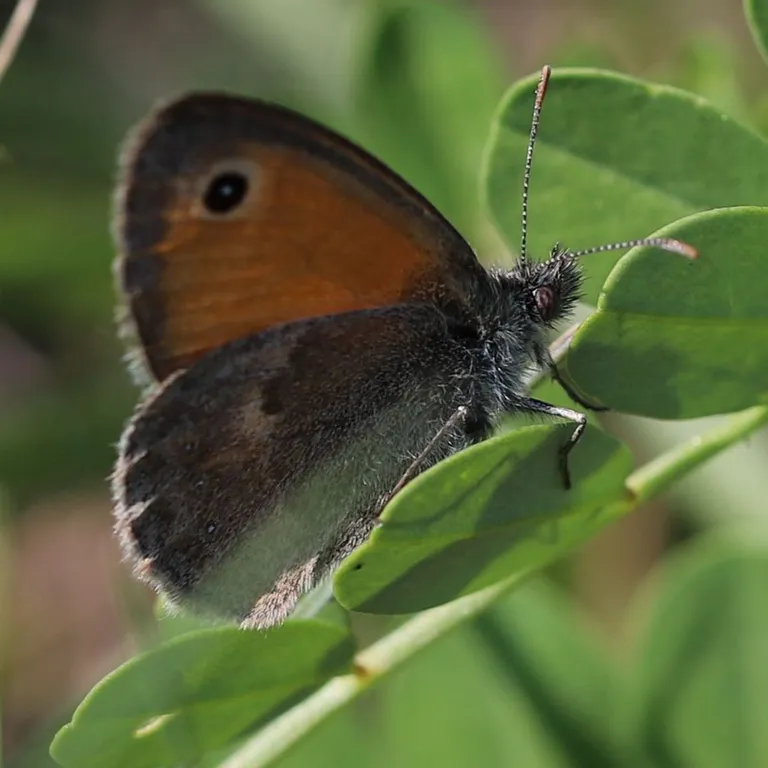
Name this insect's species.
Coenonympha pamphilus
